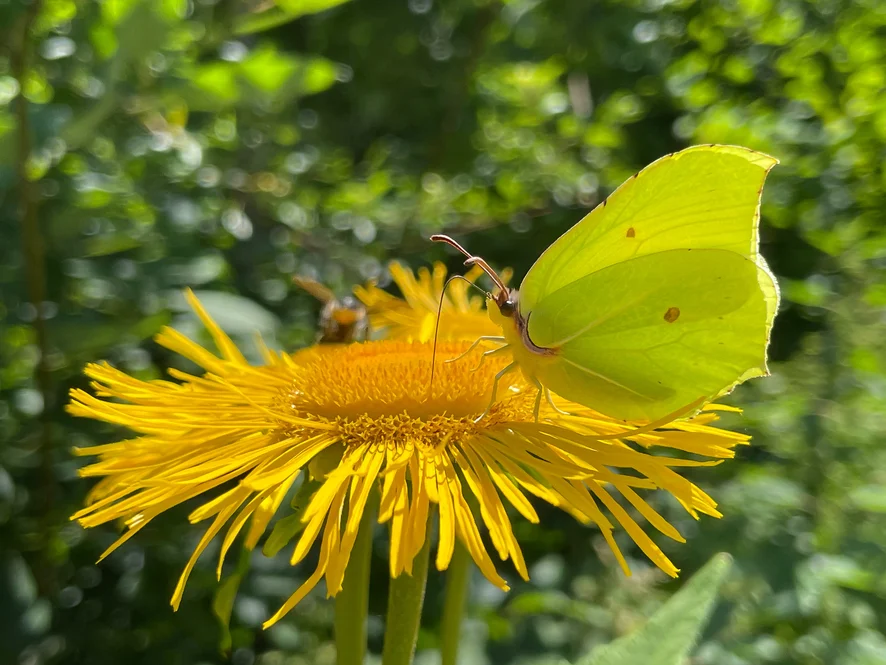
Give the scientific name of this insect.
Gonepteryx rhamni
